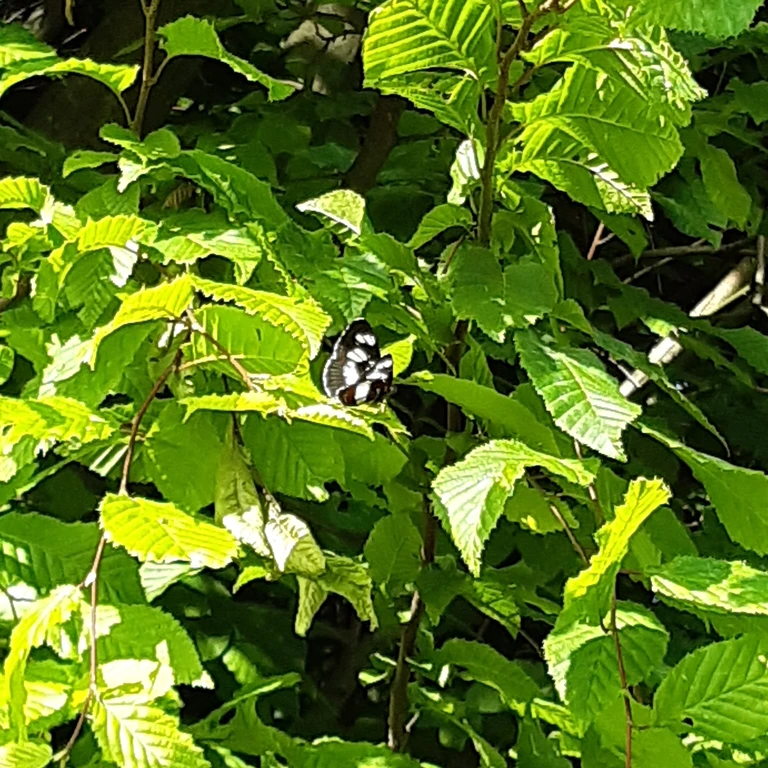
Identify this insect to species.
Neptis rivularis
